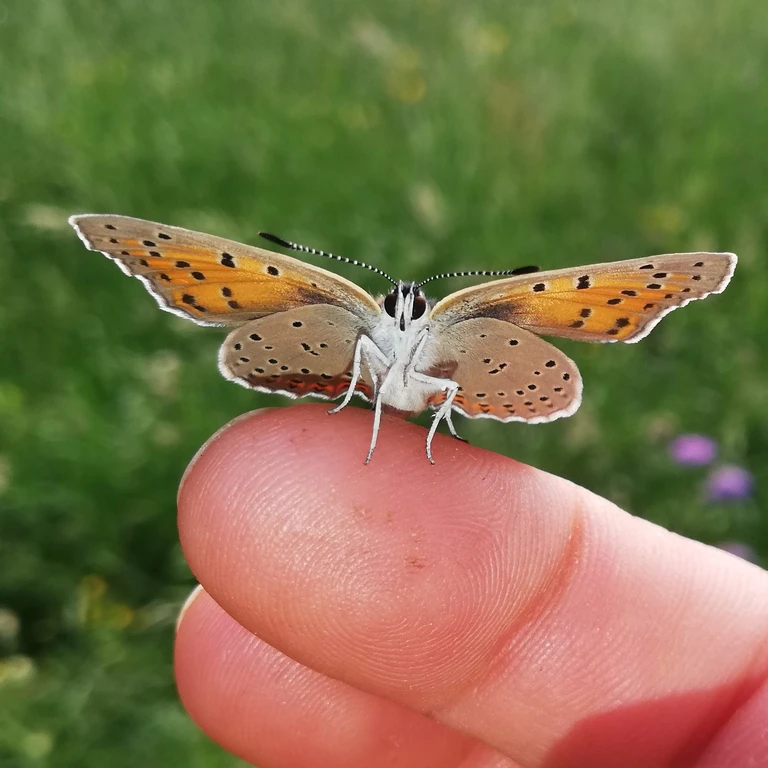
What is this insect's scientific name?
Lycaena hippothoe (also Palaeochrysophanus hippothoe)
